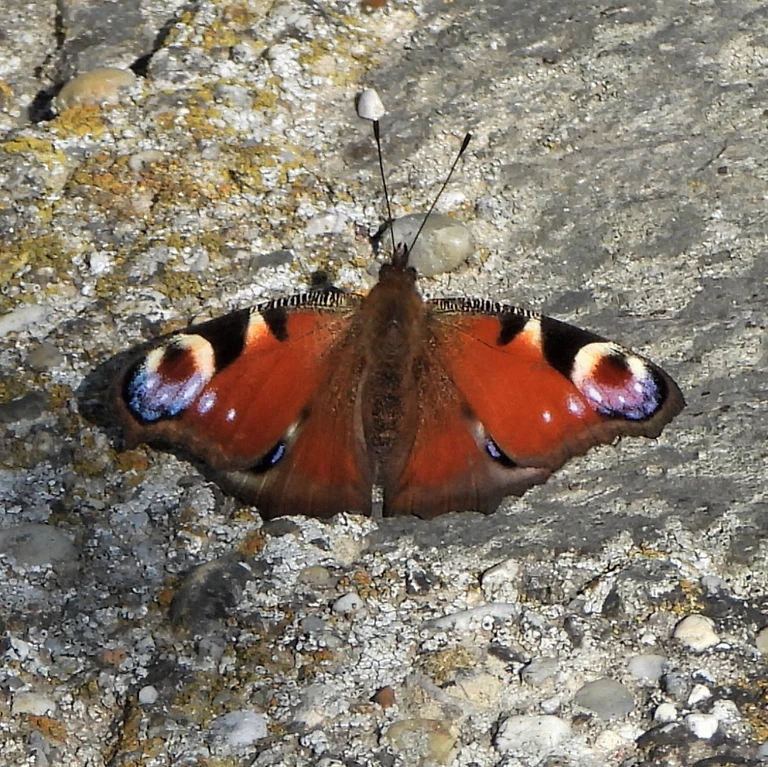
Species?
Aglais io
